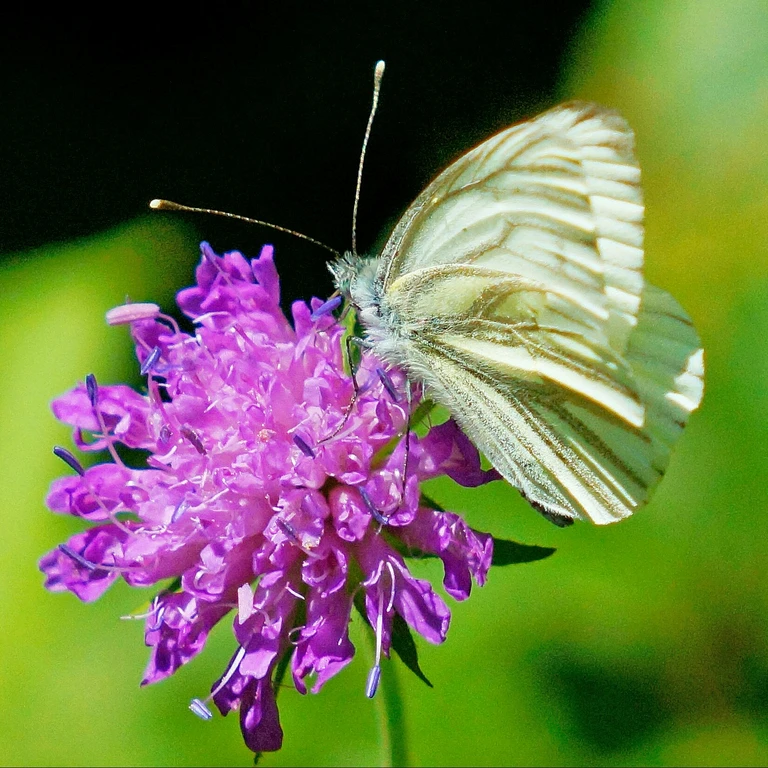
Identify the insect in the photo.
Pieris napi
